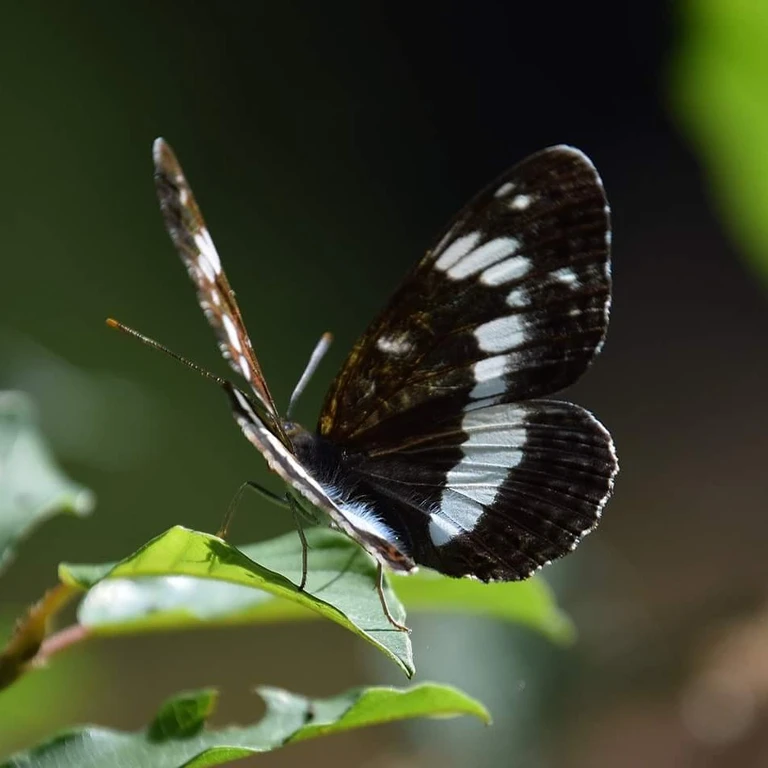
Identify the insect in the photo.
Limenitis camilla (also Ladoga camilla)
